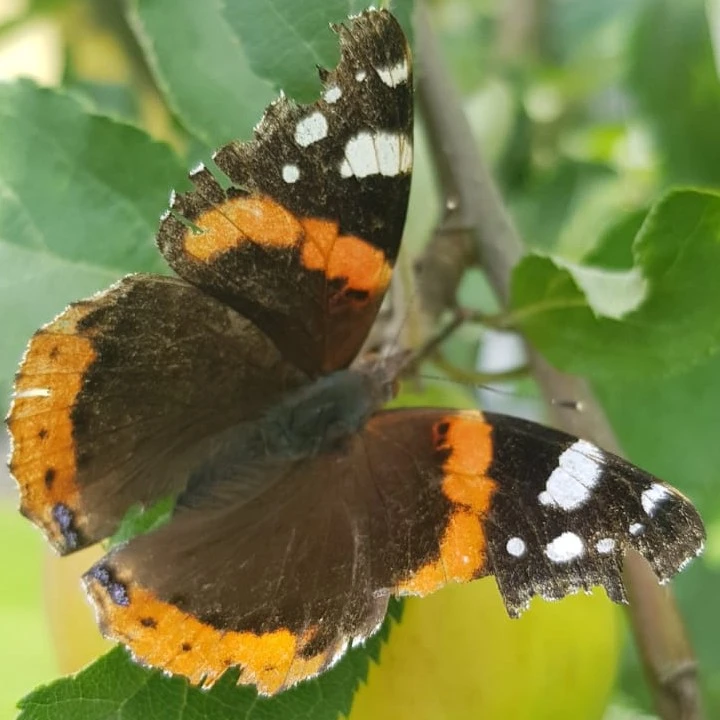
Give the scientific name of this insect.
Vanessa atalanta
